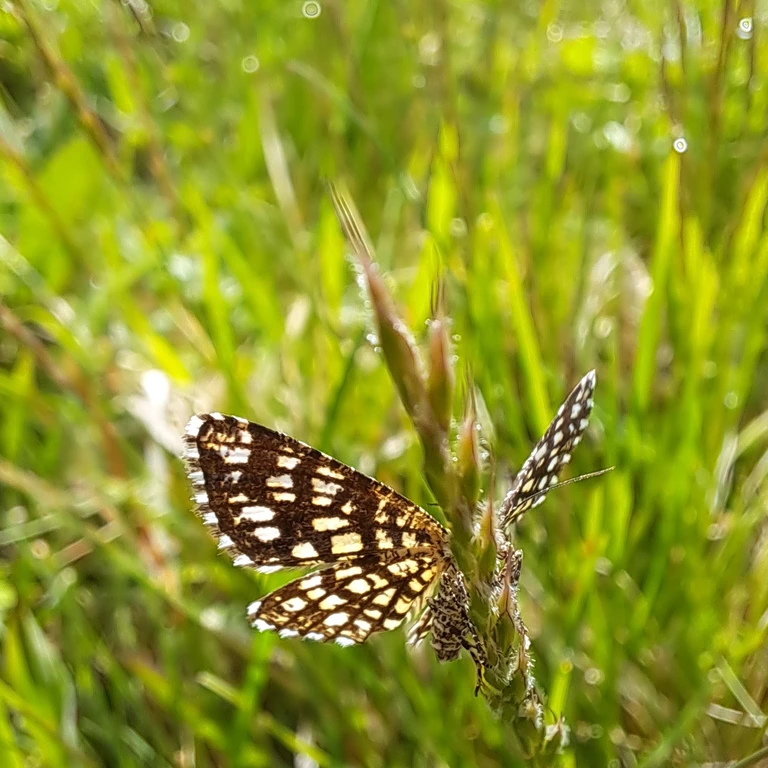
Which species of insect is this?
Chiasmia clathrata
